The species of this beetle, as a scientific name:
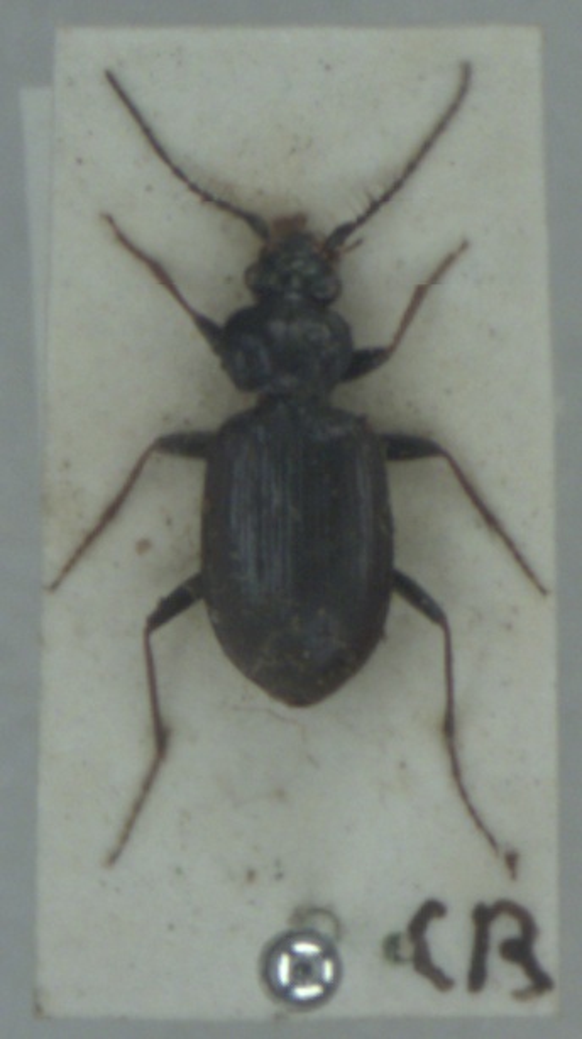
Loricera pilicornis
